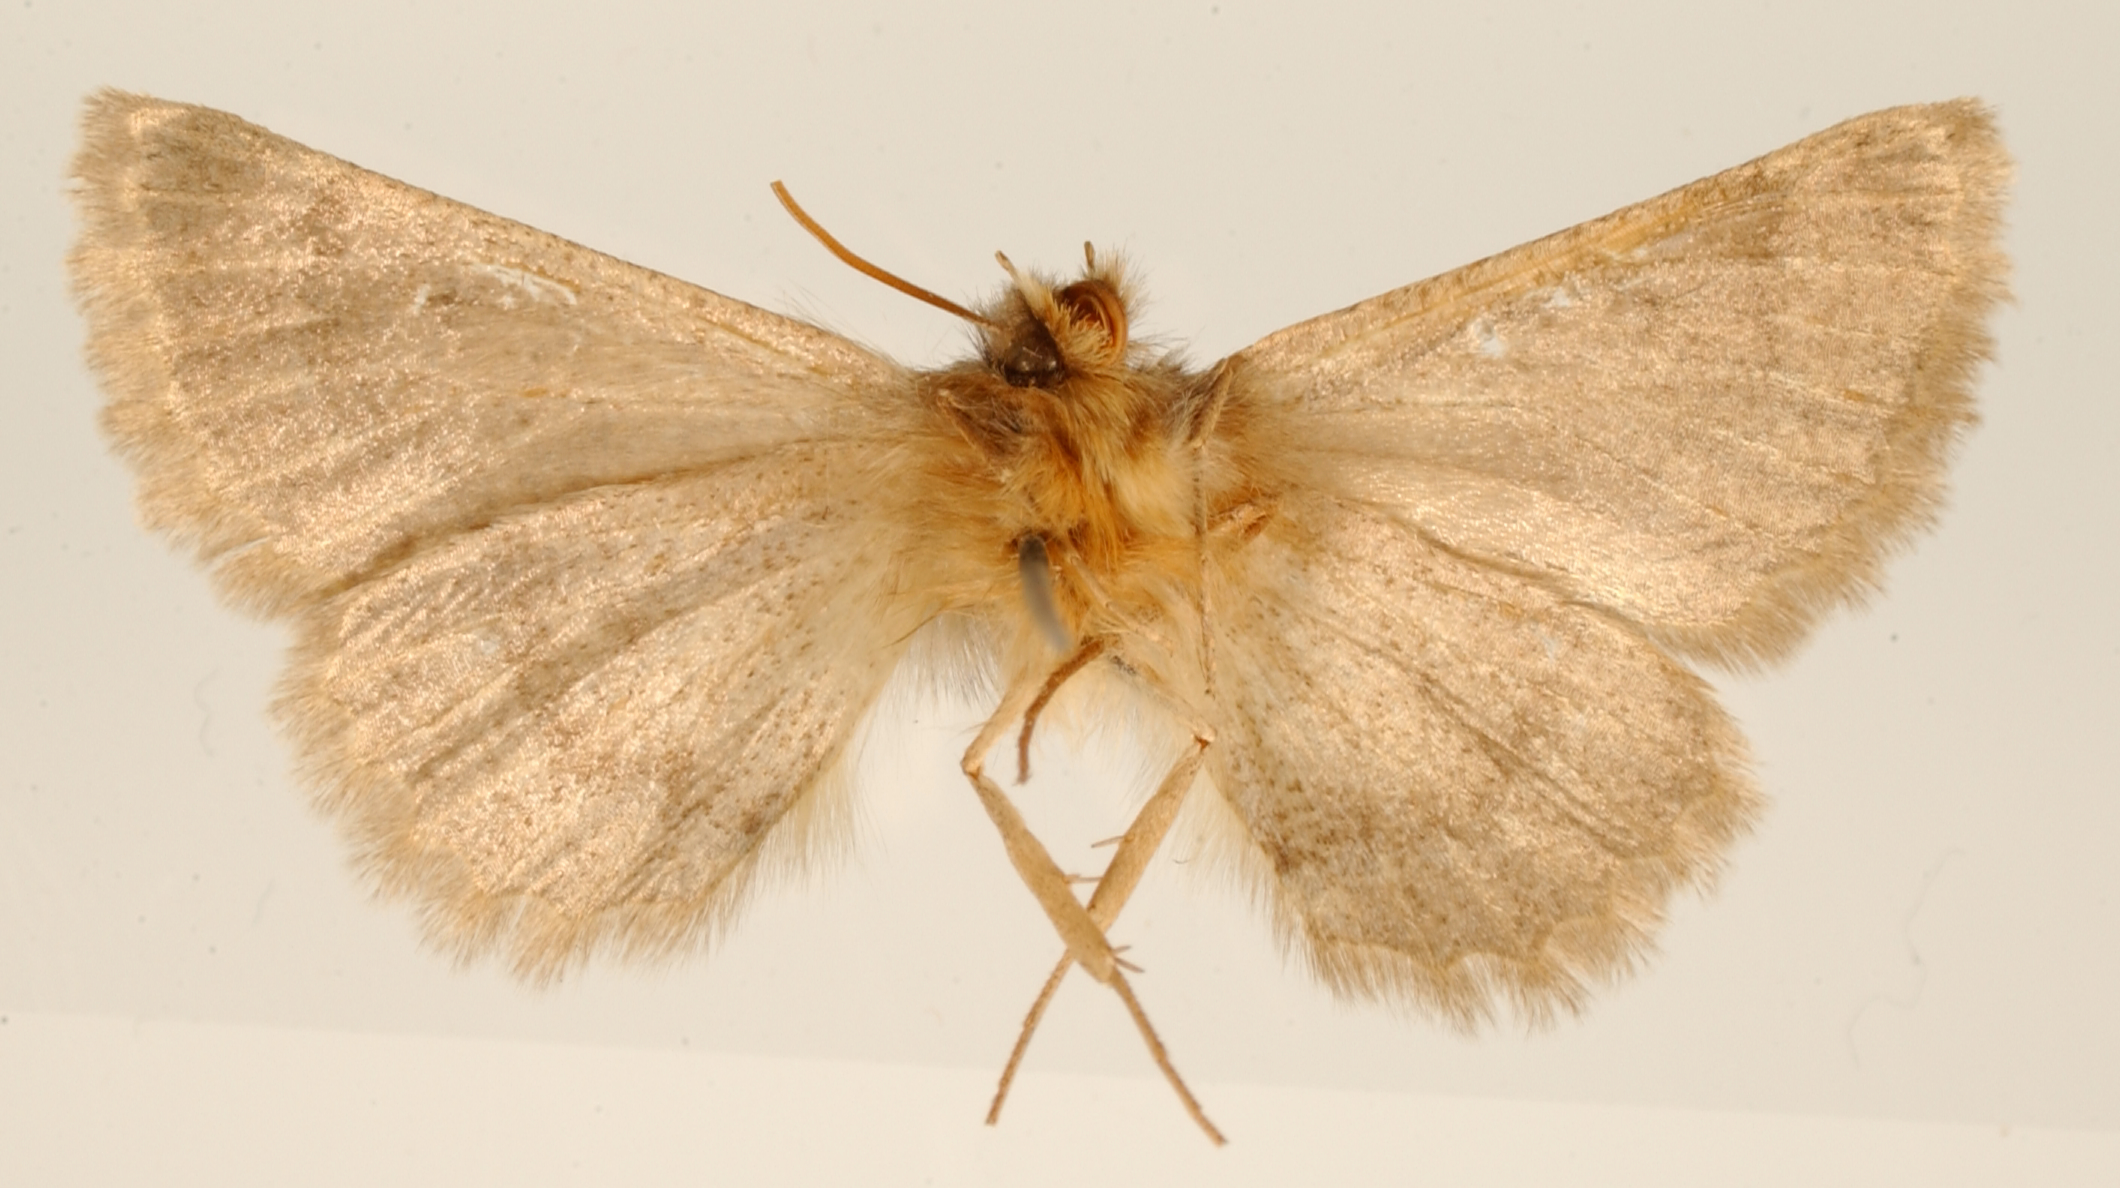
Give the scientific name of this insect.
Lasiops puechi
